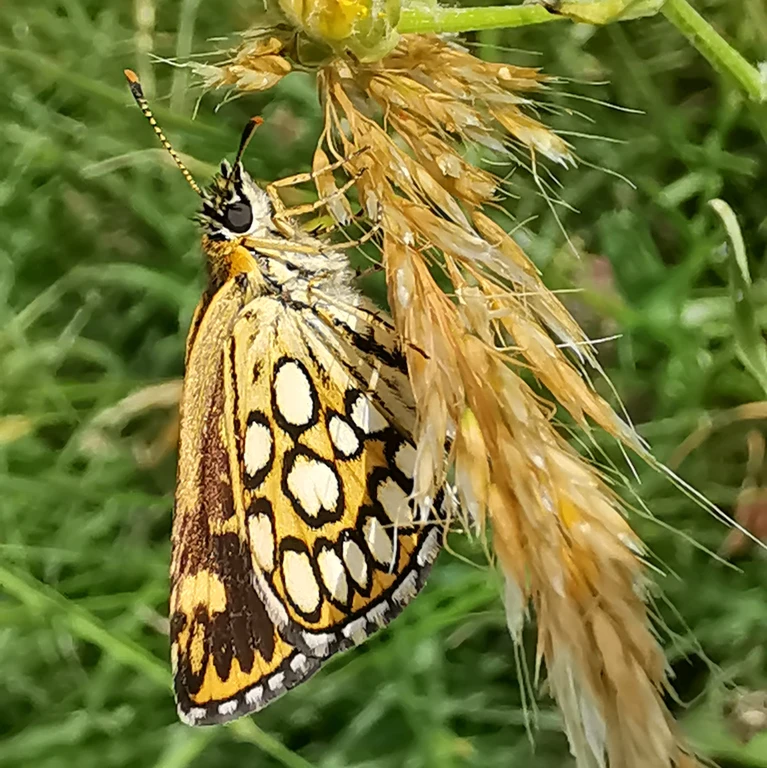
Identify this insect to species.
Heteropterus morpheus
